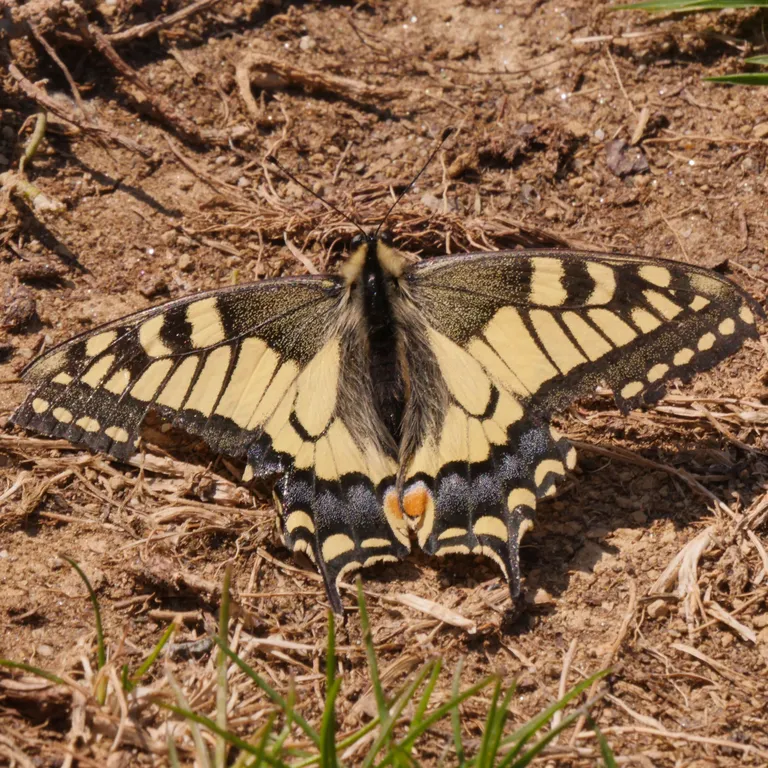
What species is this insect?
Papilio machaon
